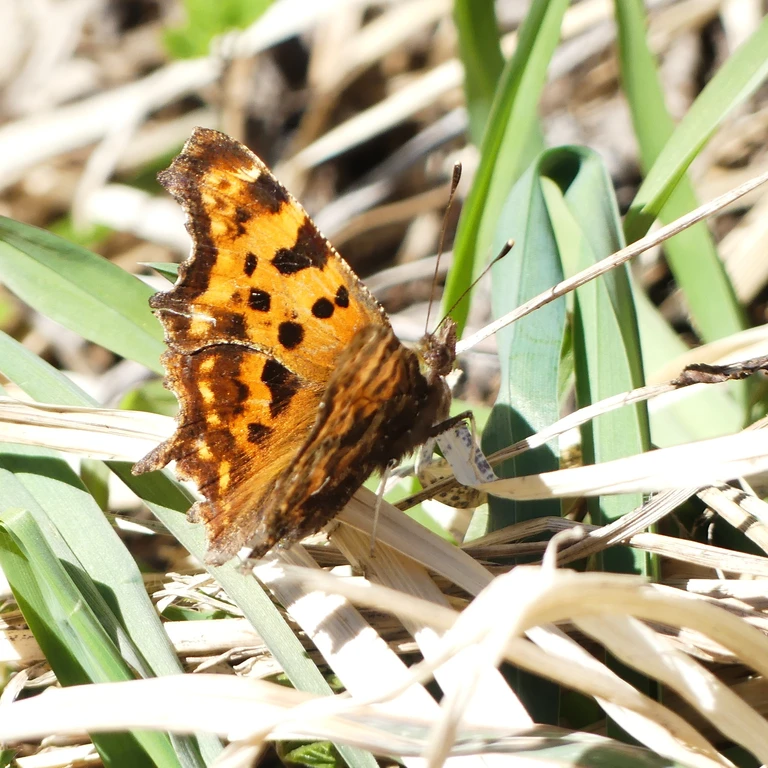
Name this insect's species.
Polygonia c-album
